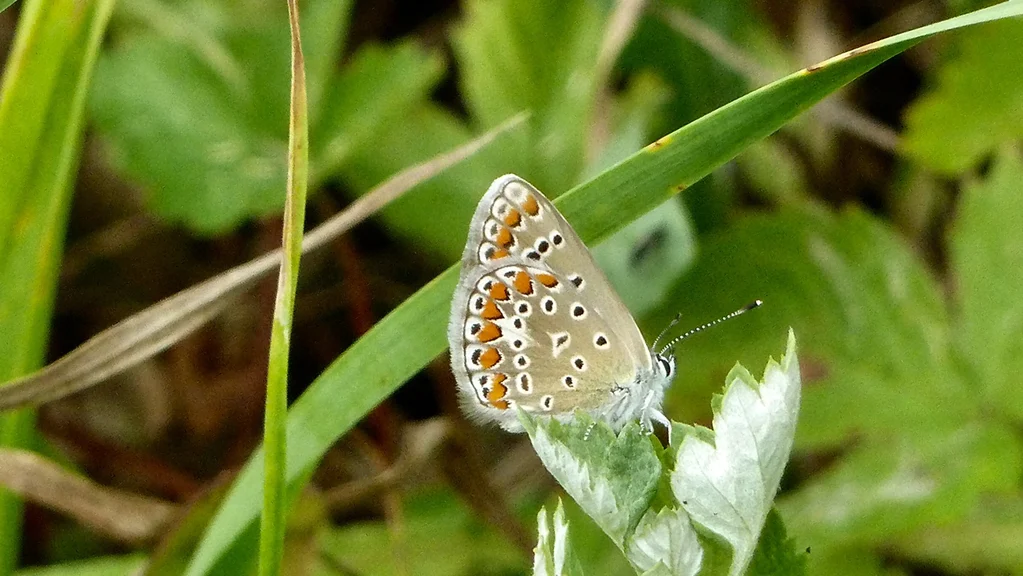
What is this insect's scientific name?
Polyommatus icarus
